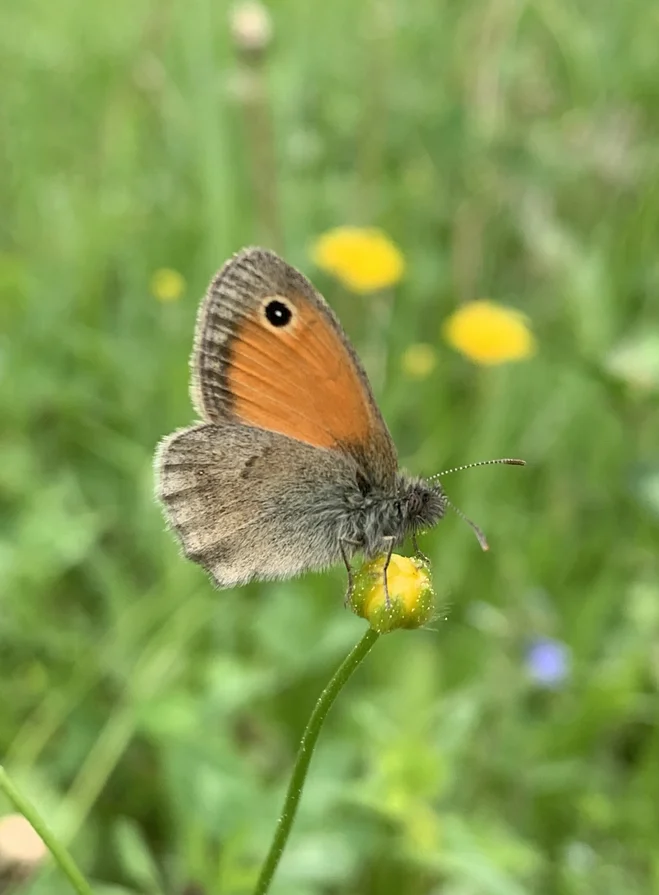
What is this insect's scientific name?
Coenonympha pamphilus
